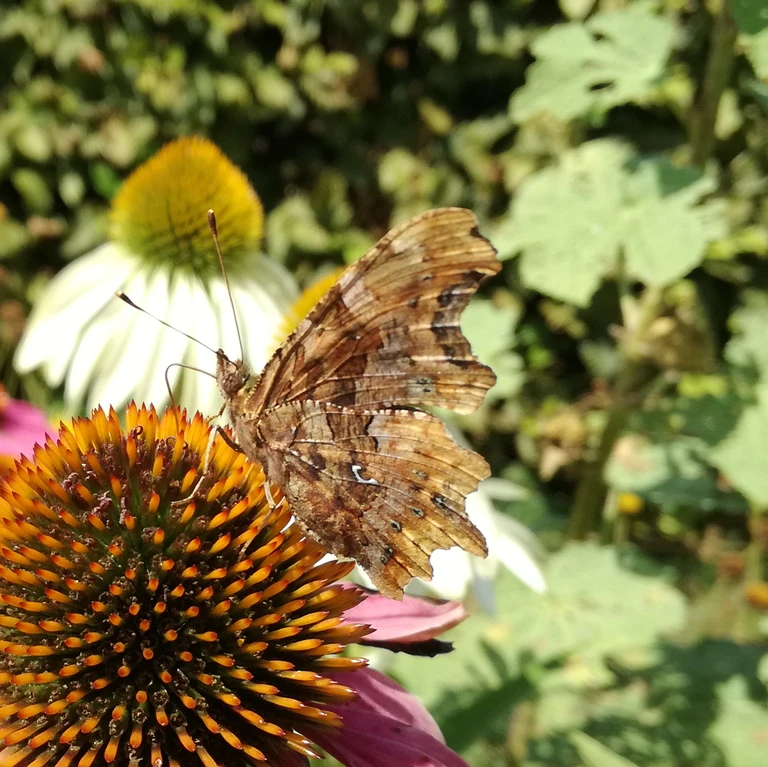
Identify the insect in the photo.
Polygonia c-album
